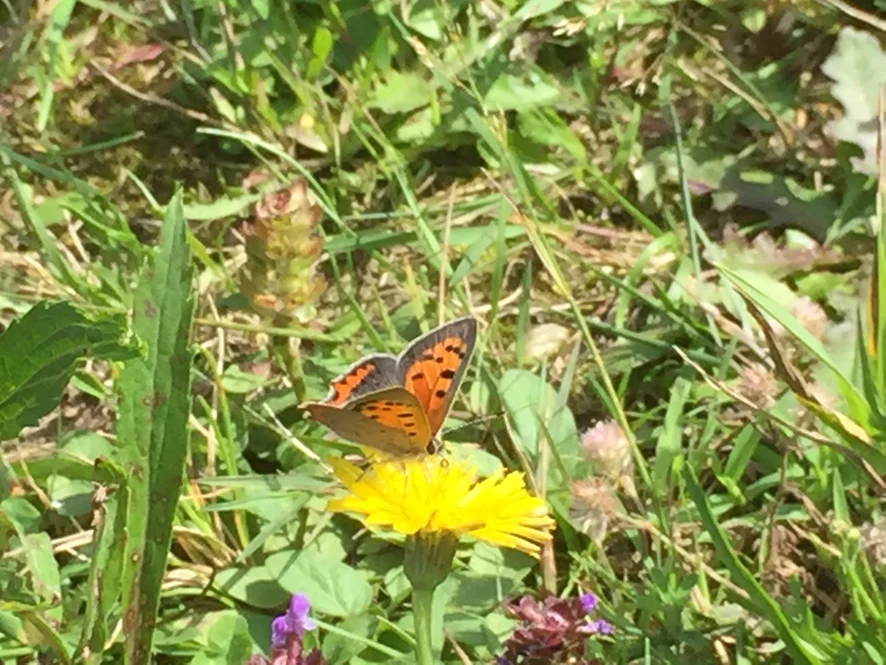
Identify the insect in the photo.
Lycaena phlaeas
